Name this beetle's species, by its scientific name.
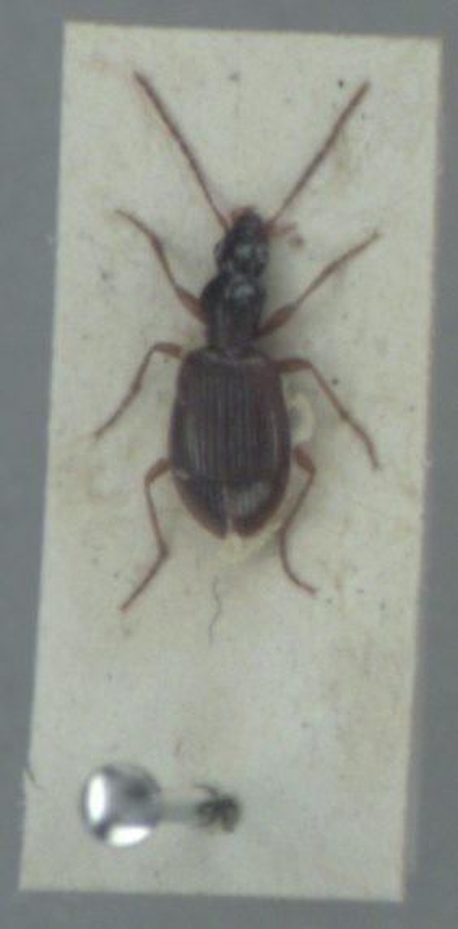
Oxypselaphus obscurus
